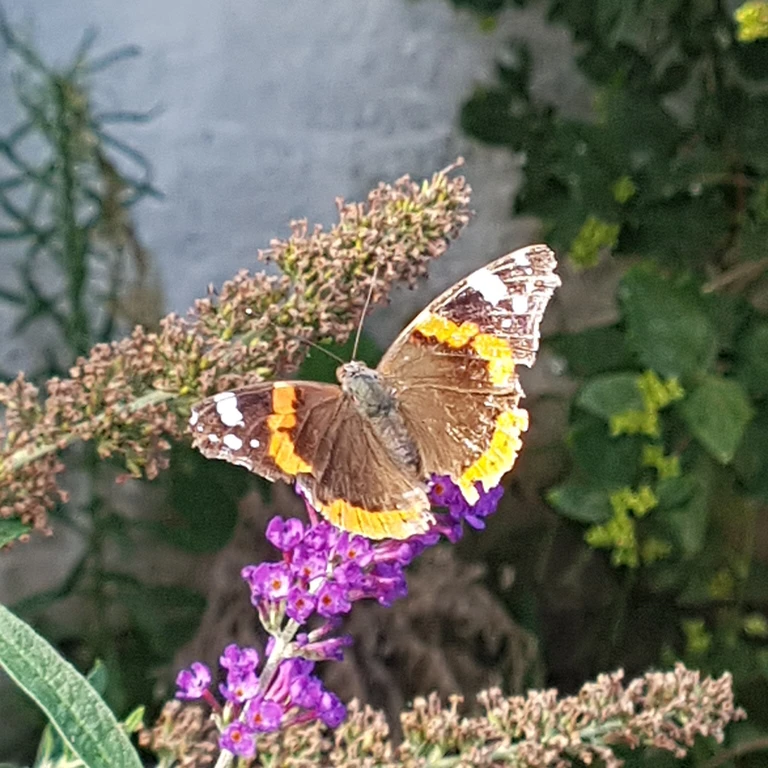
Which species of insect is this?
Vanessa atalanta
